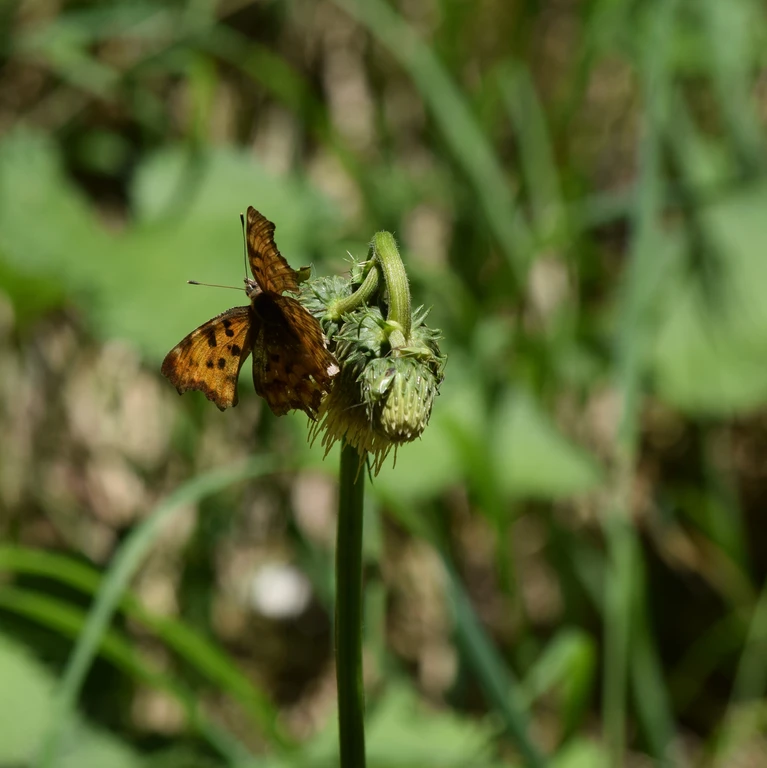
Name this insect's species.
Polygonia c-album
